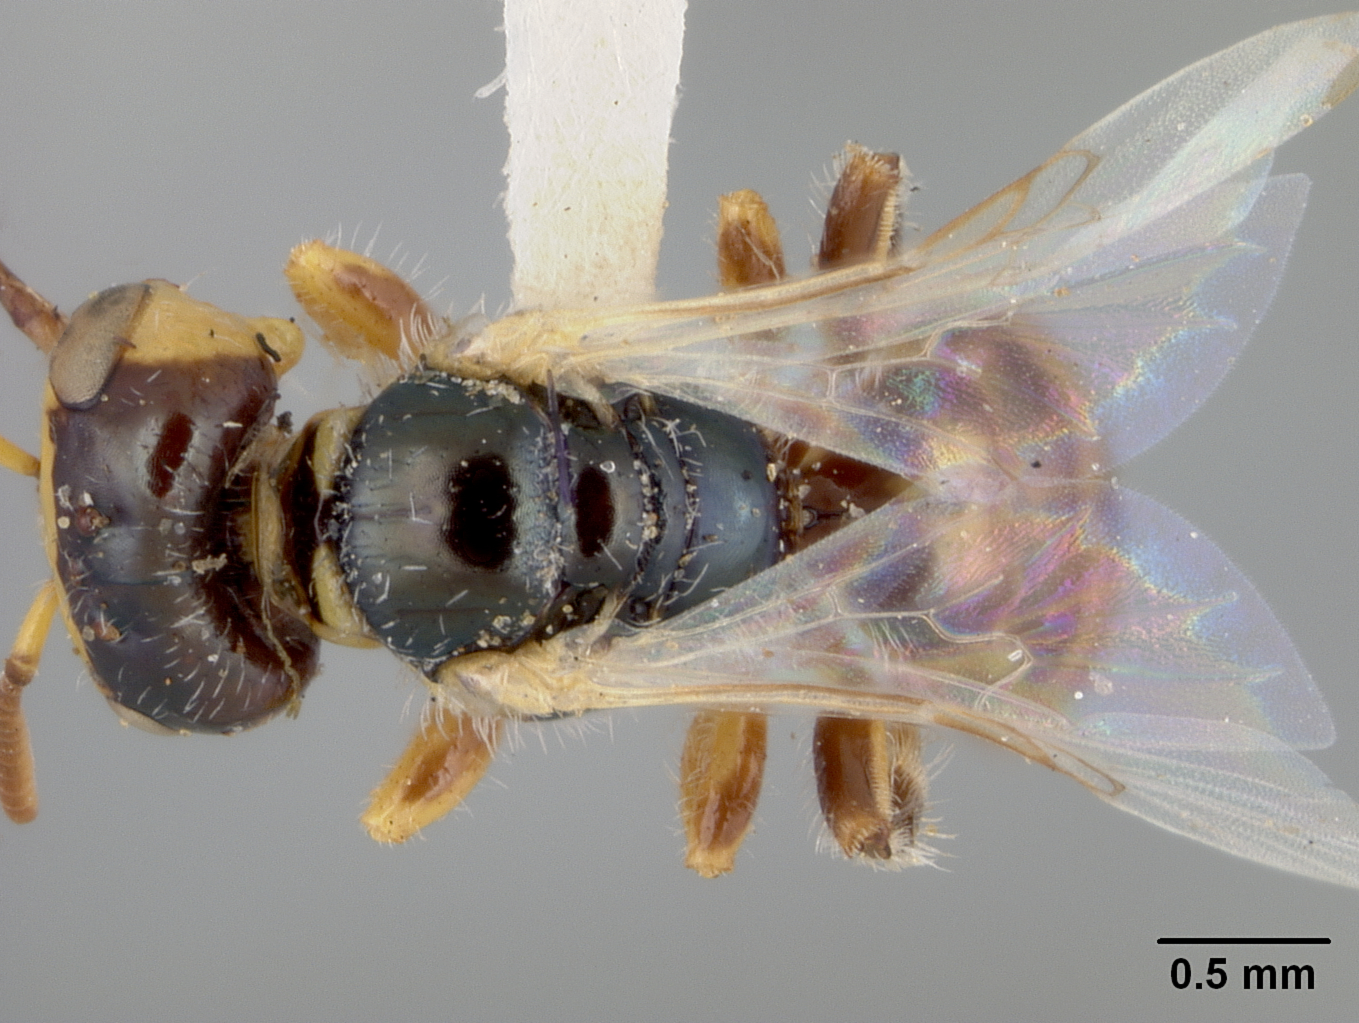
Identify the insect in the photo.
Perdita koebelei
